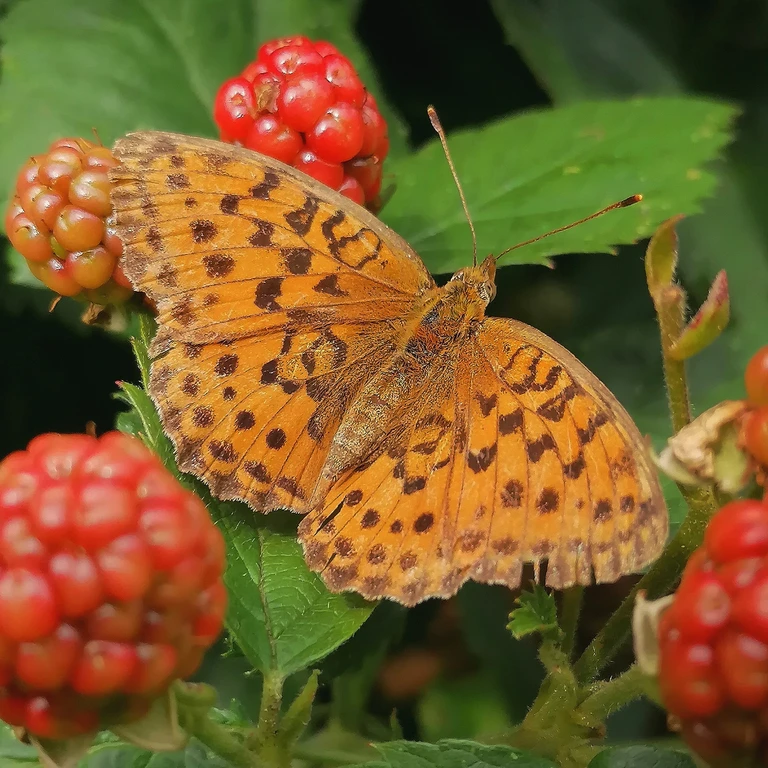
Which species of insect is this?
Brenthis daphne
